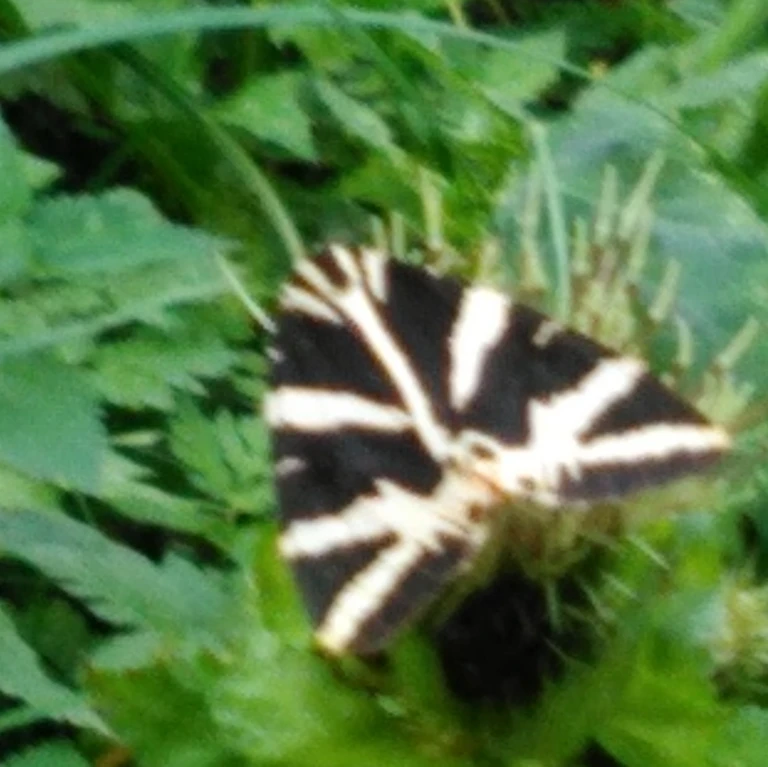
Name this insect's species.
Euplagia quadripunctaria
